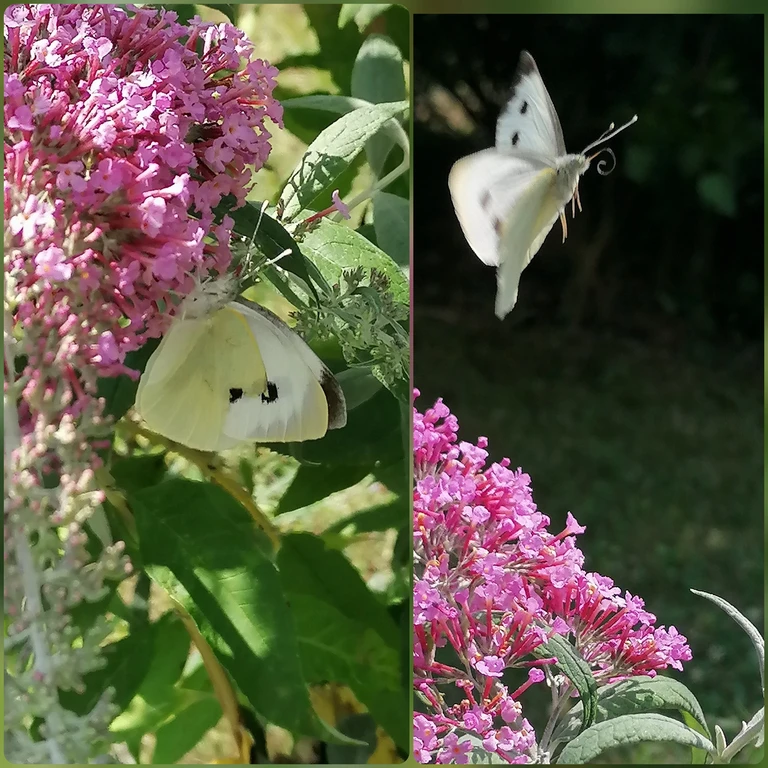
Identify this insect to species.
Pieris brassicae
